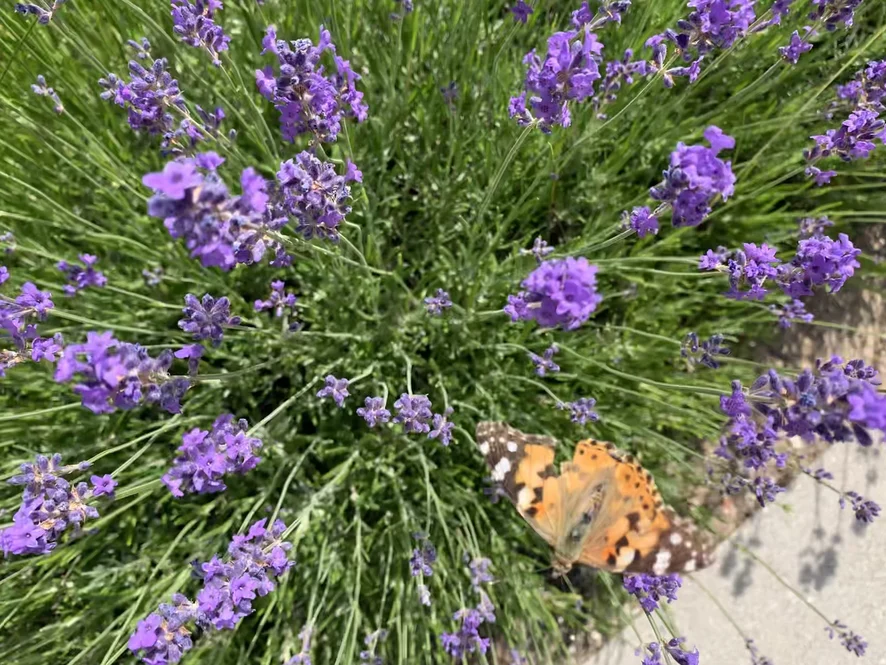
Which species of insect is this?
Vanessa cardui
